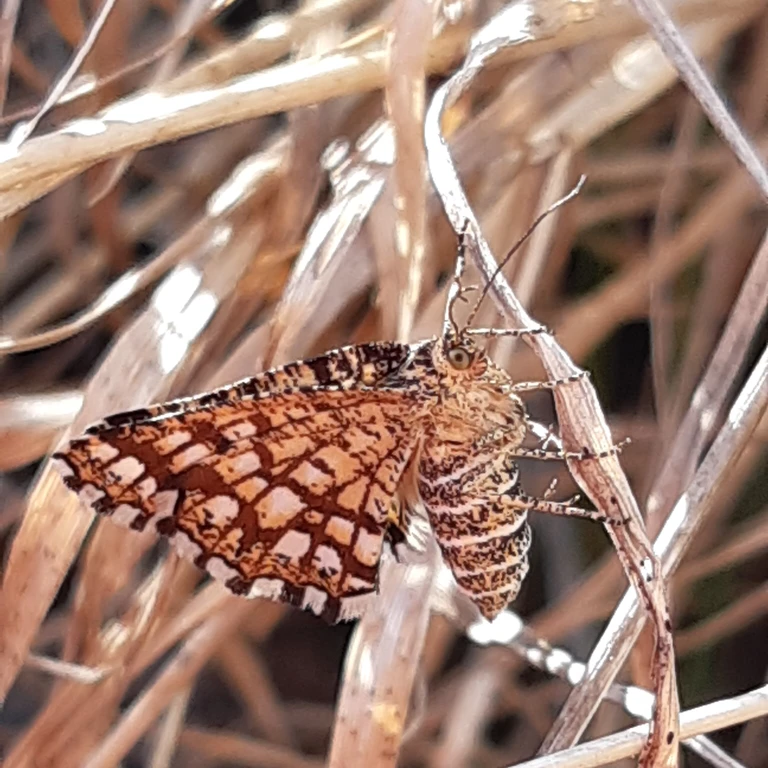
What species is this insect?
Chiasmia clathrata
